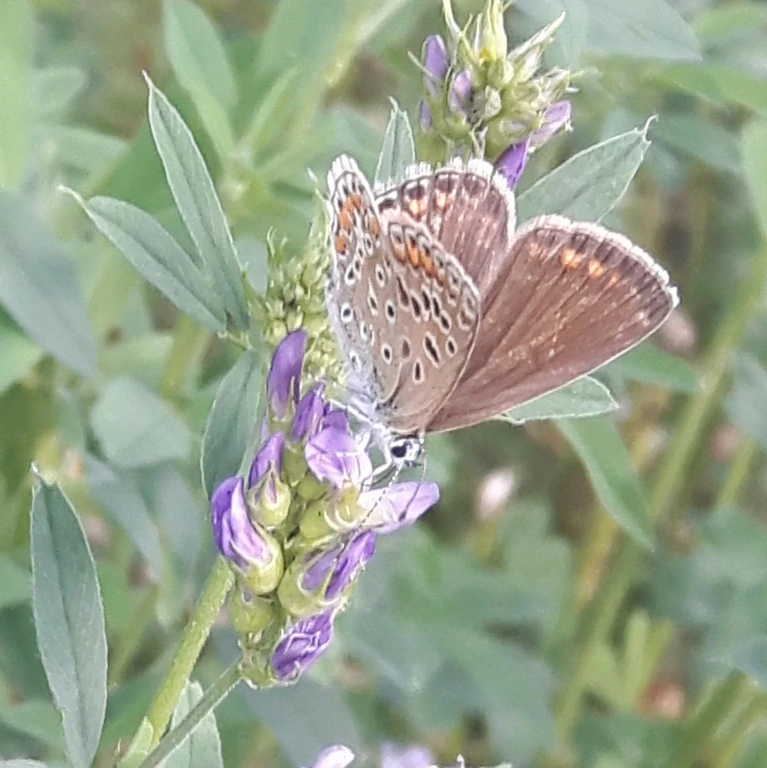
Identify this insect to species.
Polyommatus icarus
